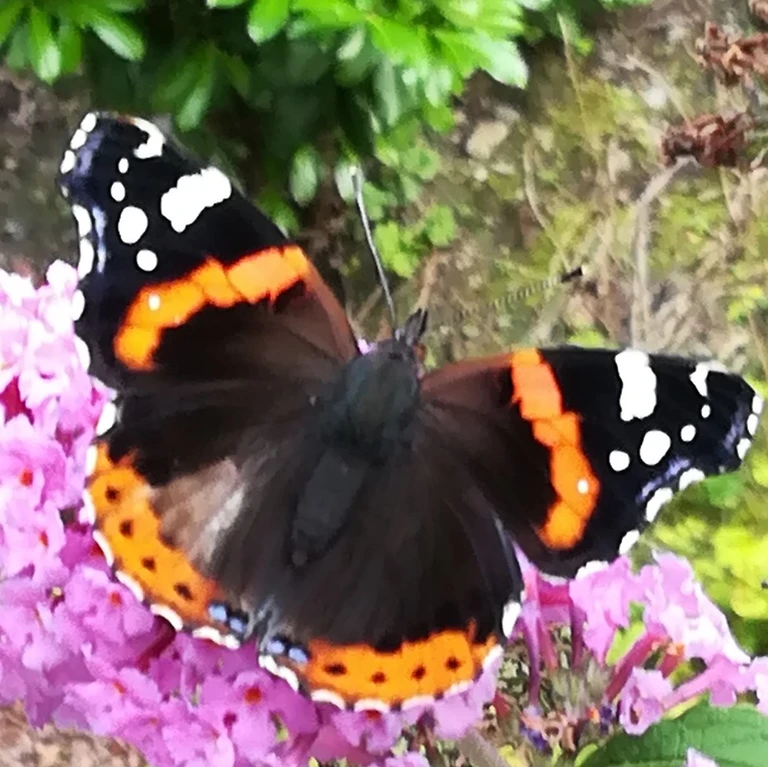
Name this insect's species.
Vanessa atalanta
